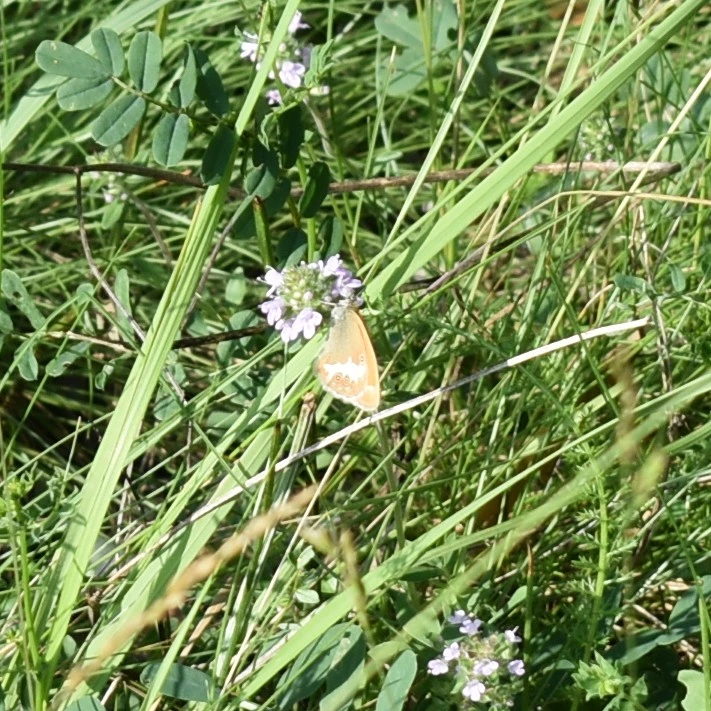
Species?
Coenonympha arcania
